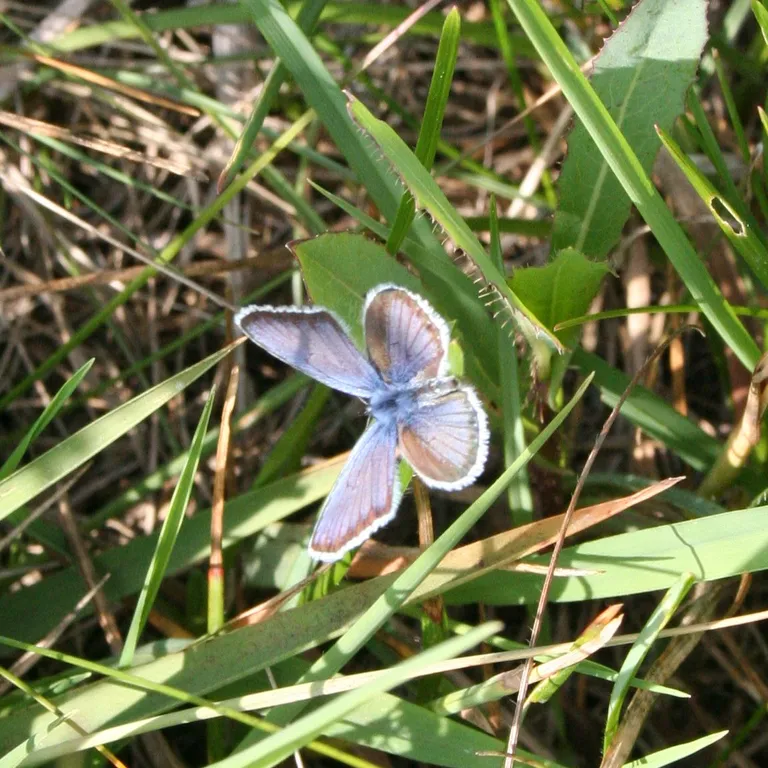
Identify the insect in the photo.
Plebejus argus
